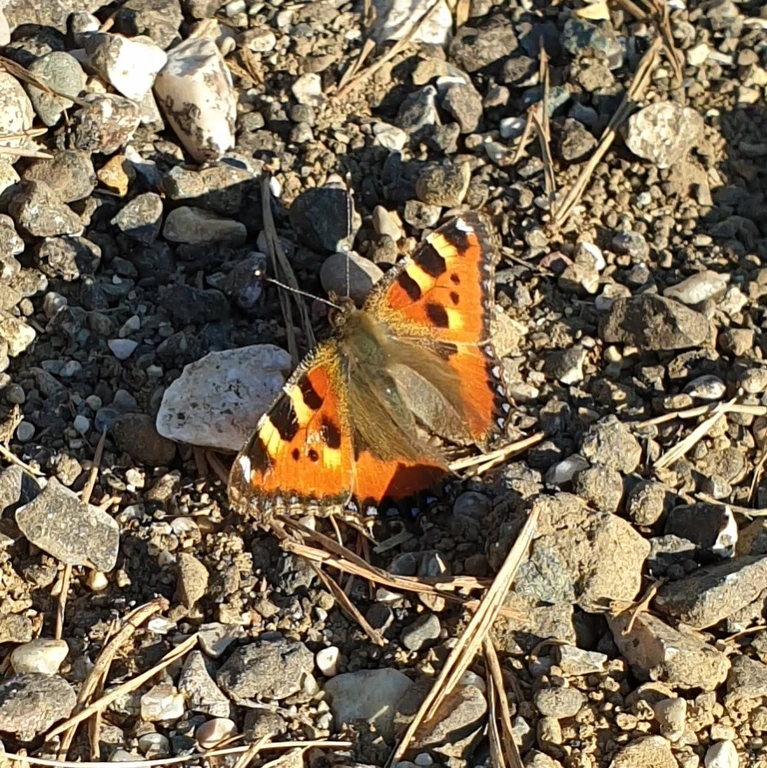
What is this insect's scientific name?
Aglais urticae
